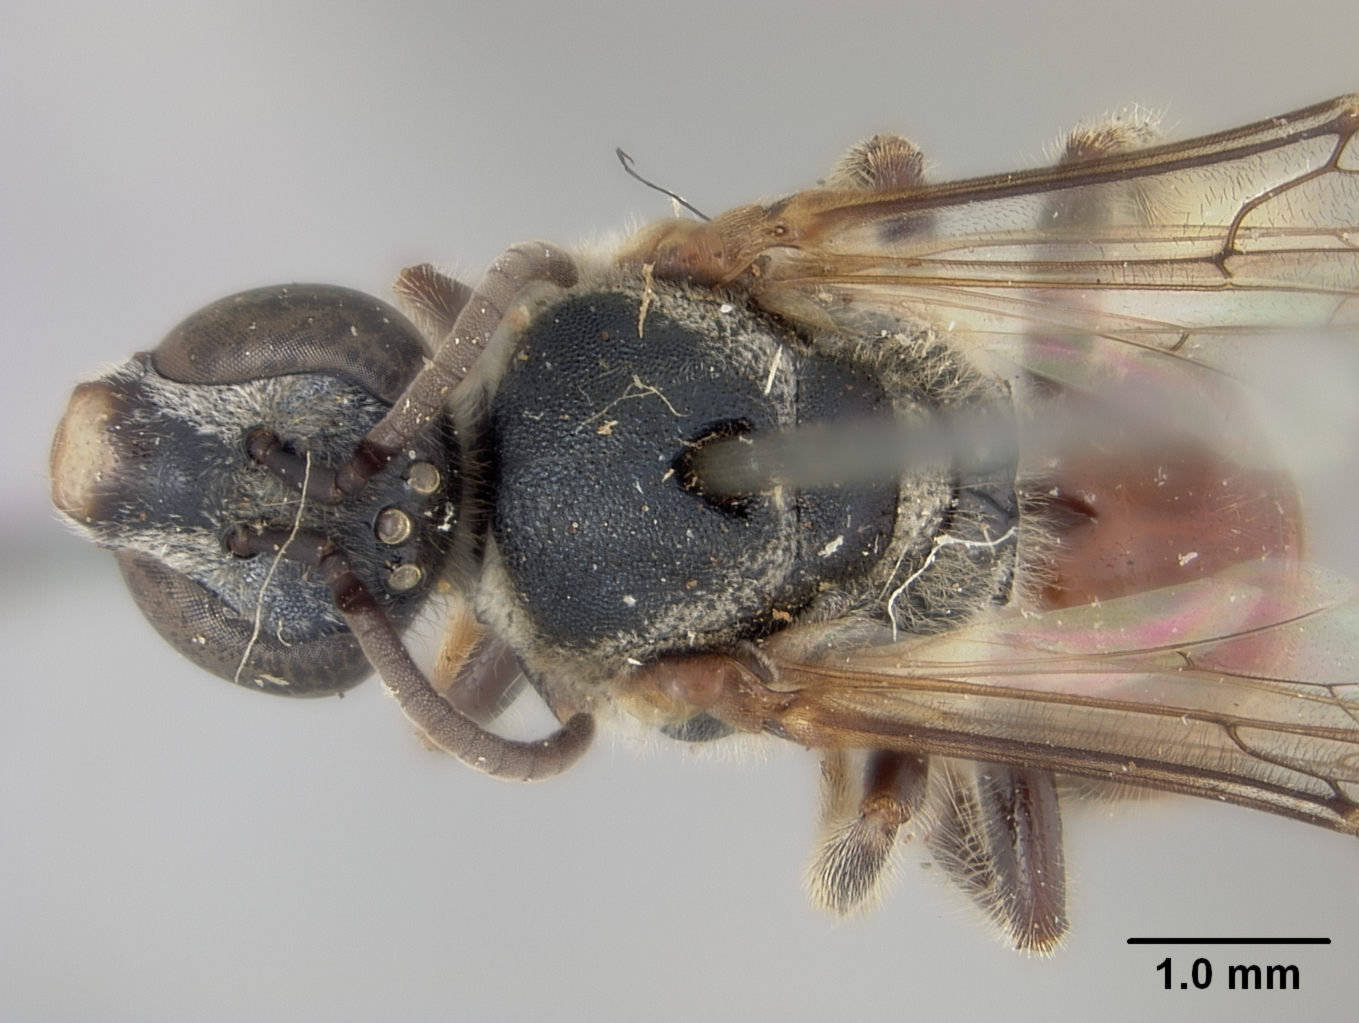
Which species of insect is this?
Halictus semirussatus
